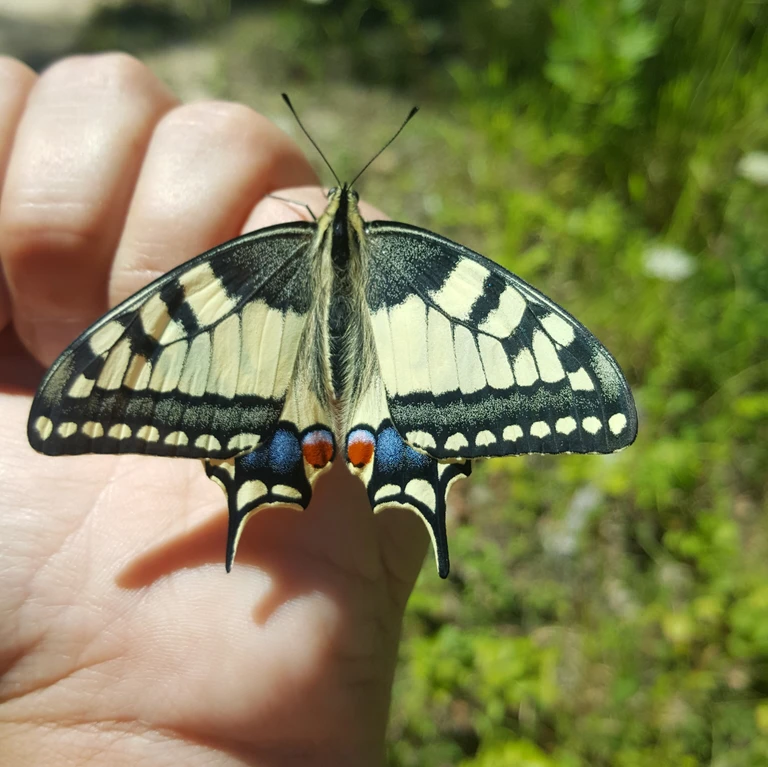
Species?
Papilio machaon
